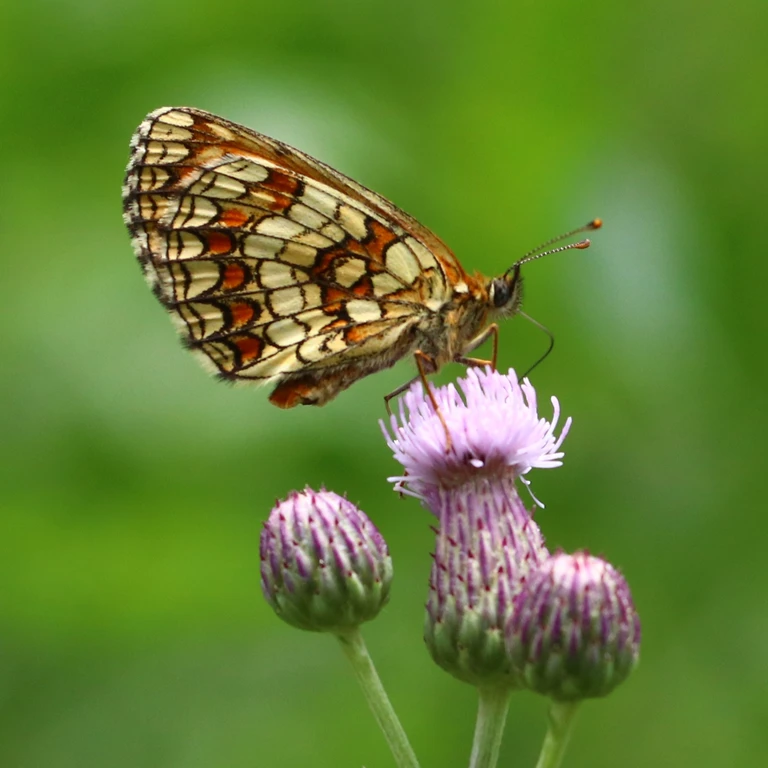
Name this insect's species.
Melitaea athalia
